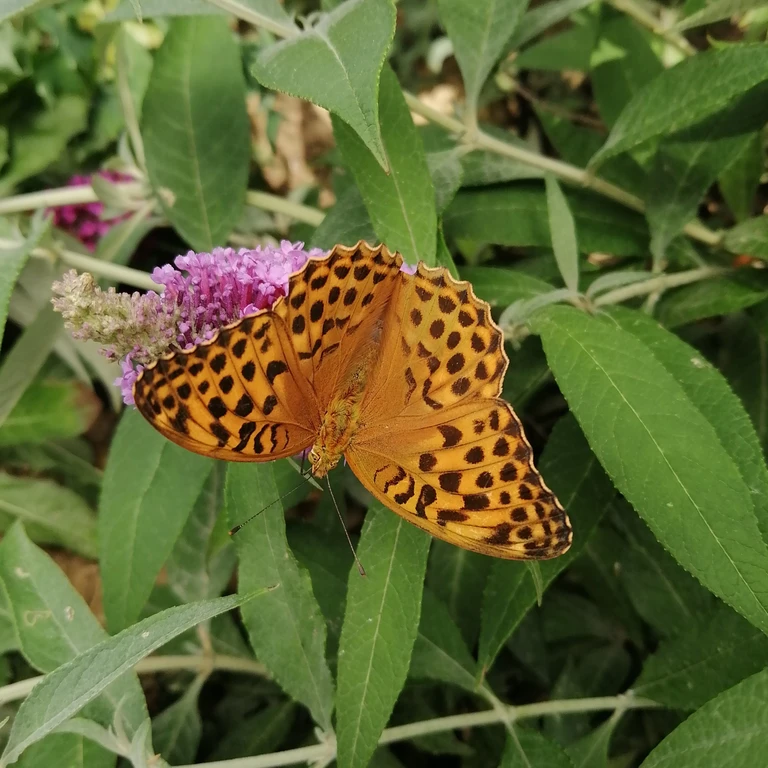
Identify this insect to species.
Argynnis paphia
